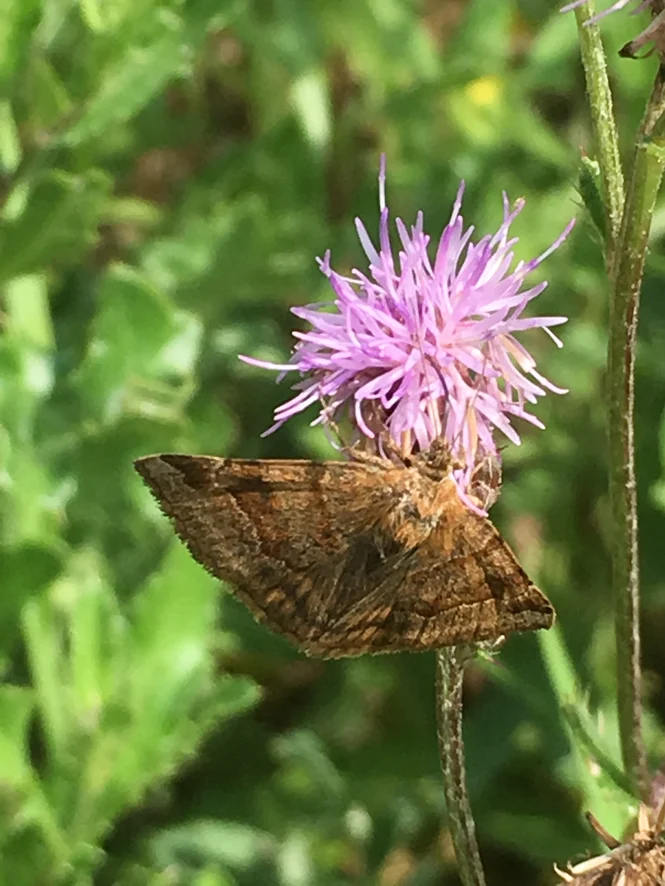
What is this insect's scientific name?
Euclidia glyphica
